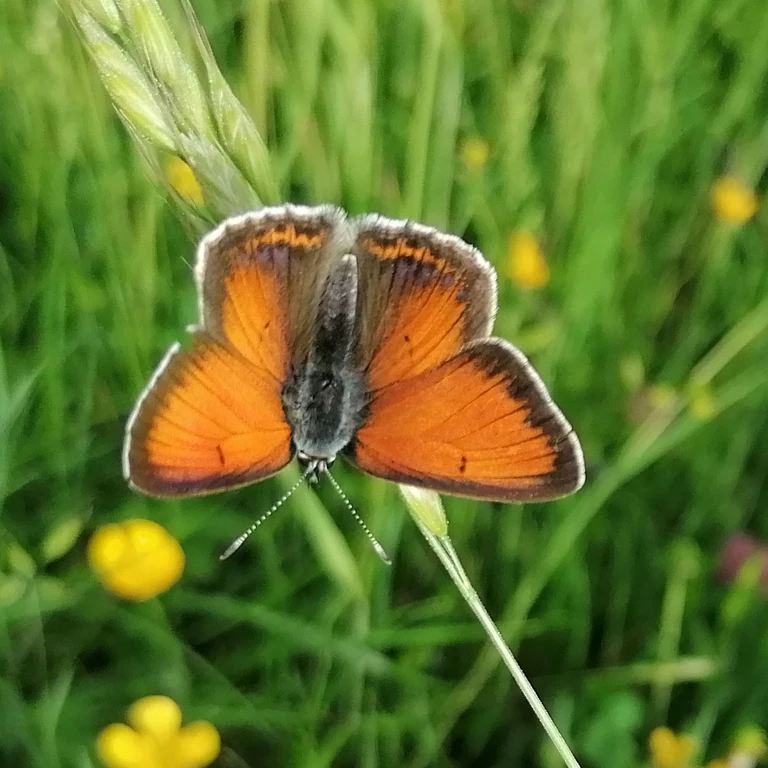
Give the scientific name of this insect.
Lycaena hippothoe (also Palaeochrysophanus hippothoe)
